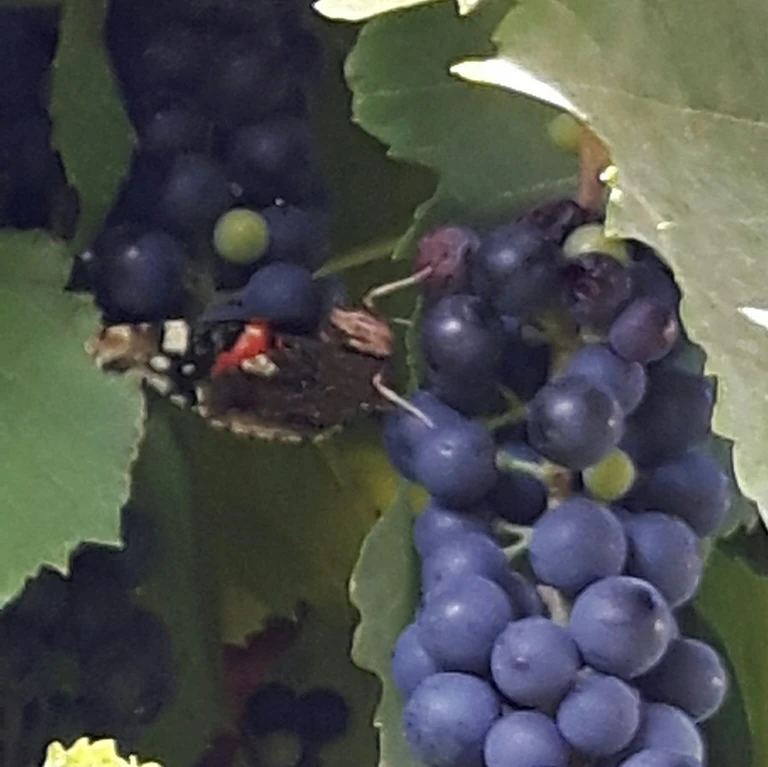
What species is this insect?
Vanessa atalanta
